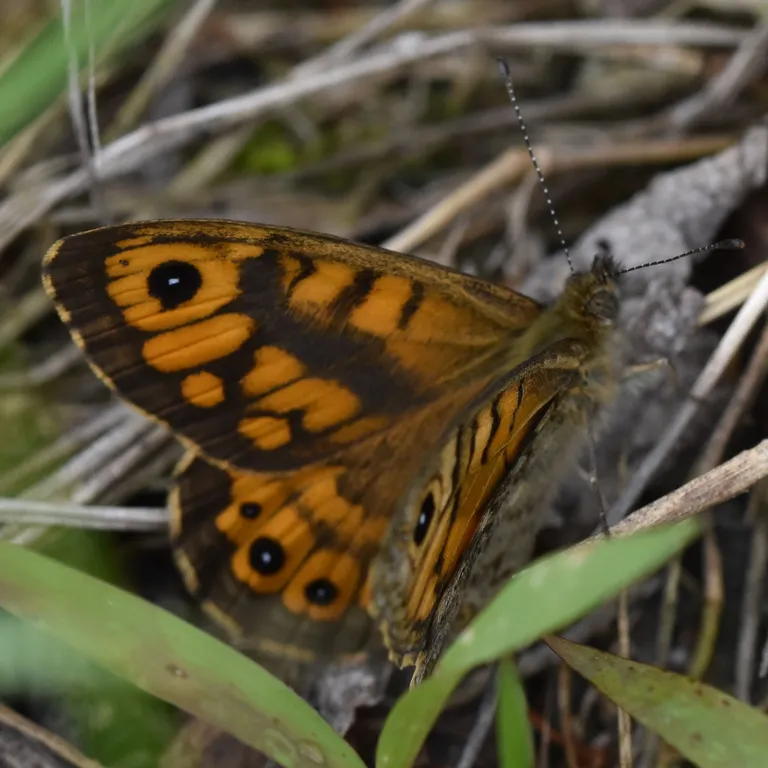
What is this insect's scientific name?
Lasiommata megera (also Pararge megera)
